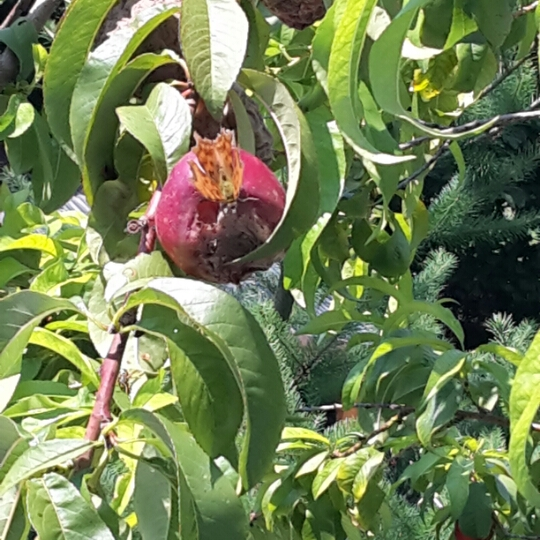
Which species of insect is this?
Polygonia c-album
